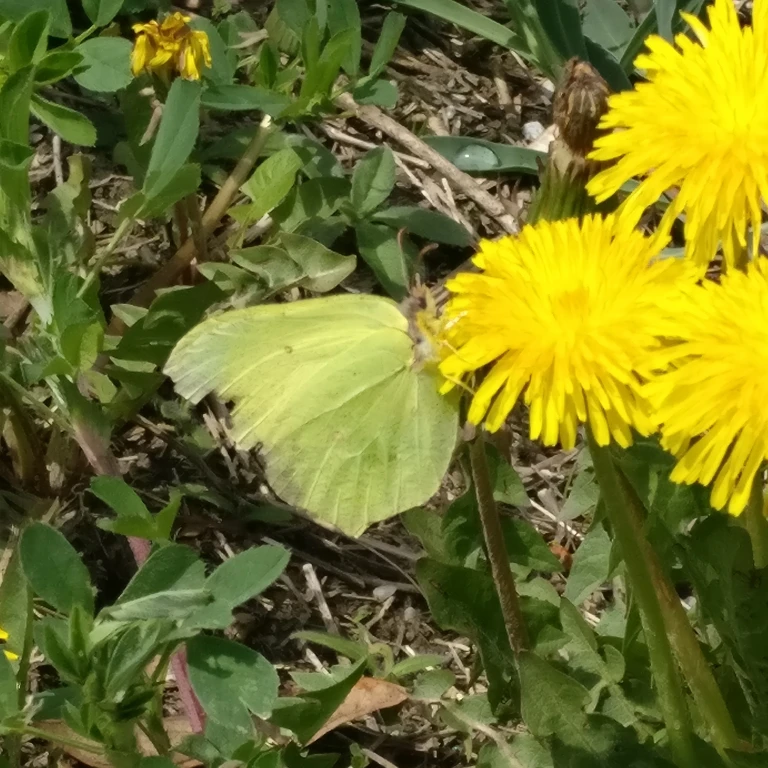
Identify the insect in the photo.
Gonepteryx rhamni
